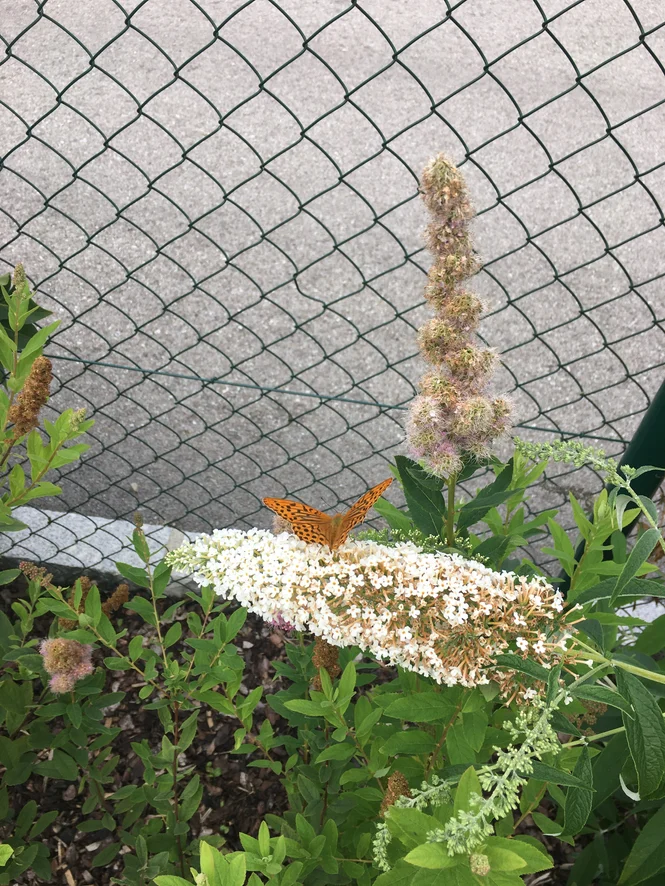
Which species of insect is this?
Argynnis paphia
